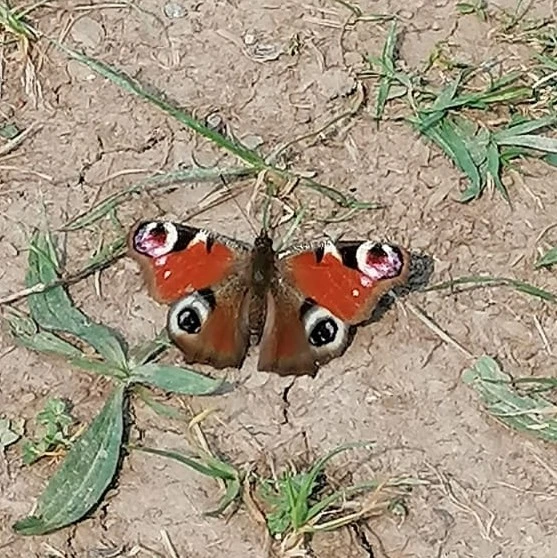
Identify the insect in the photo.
Aglais io
